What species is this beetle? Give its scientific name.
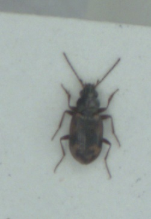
Bembidion semipunctatum
